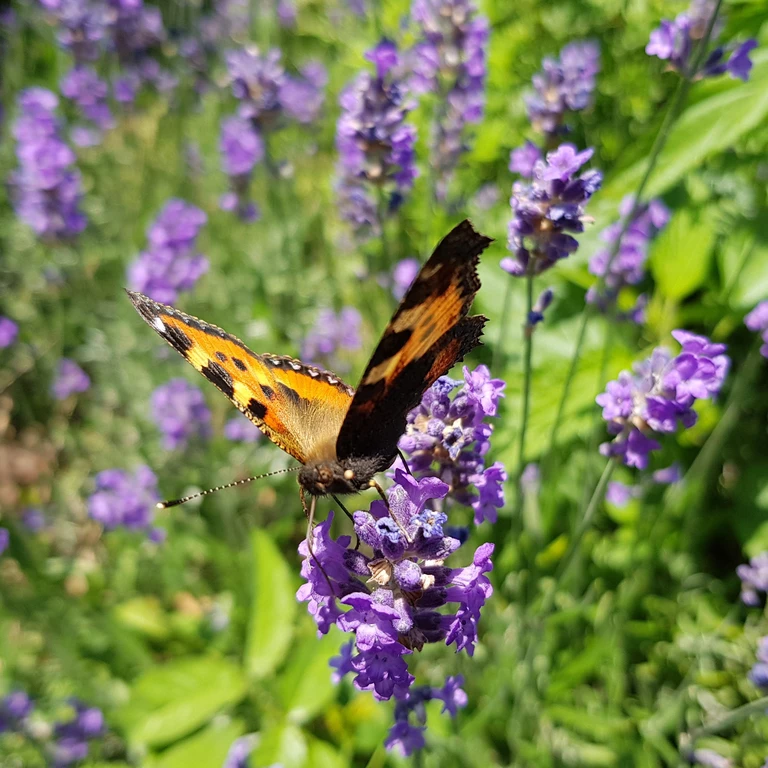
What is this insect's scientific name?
Aglais urticae
